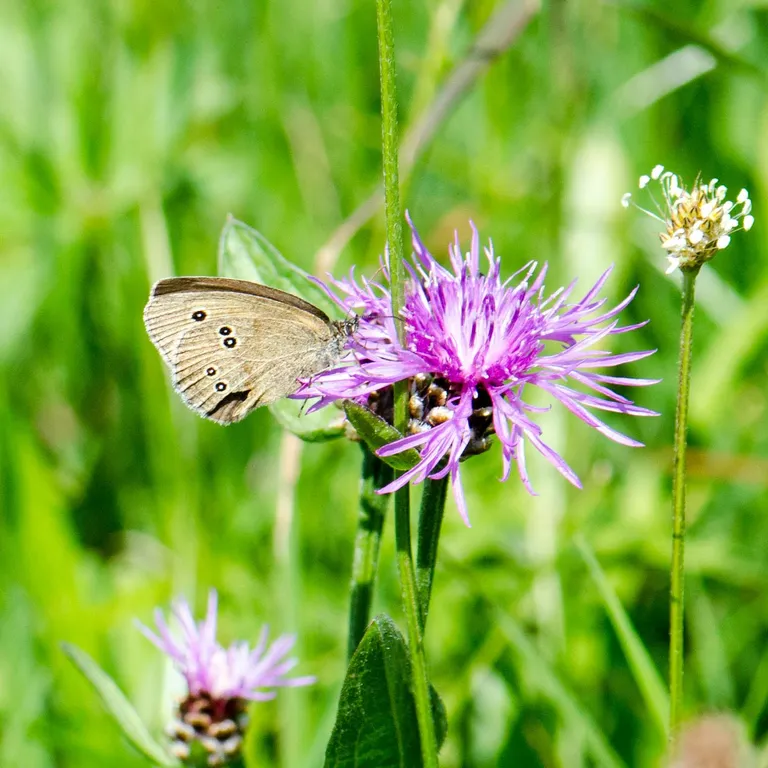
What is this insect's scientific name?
Aphantopus hyperantus
